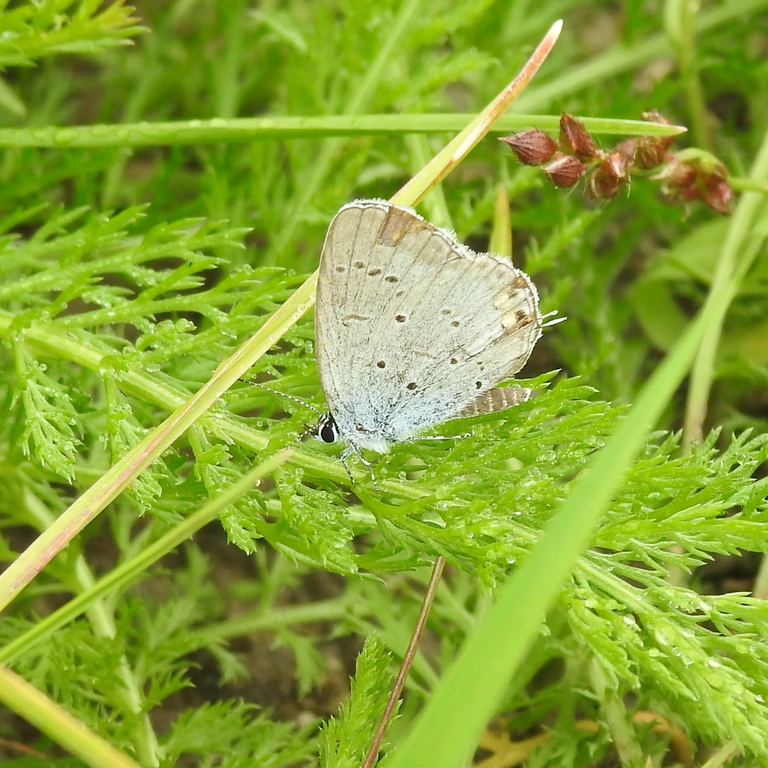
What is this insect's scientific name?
Cupido argiades (also Elkalyce argiades)
